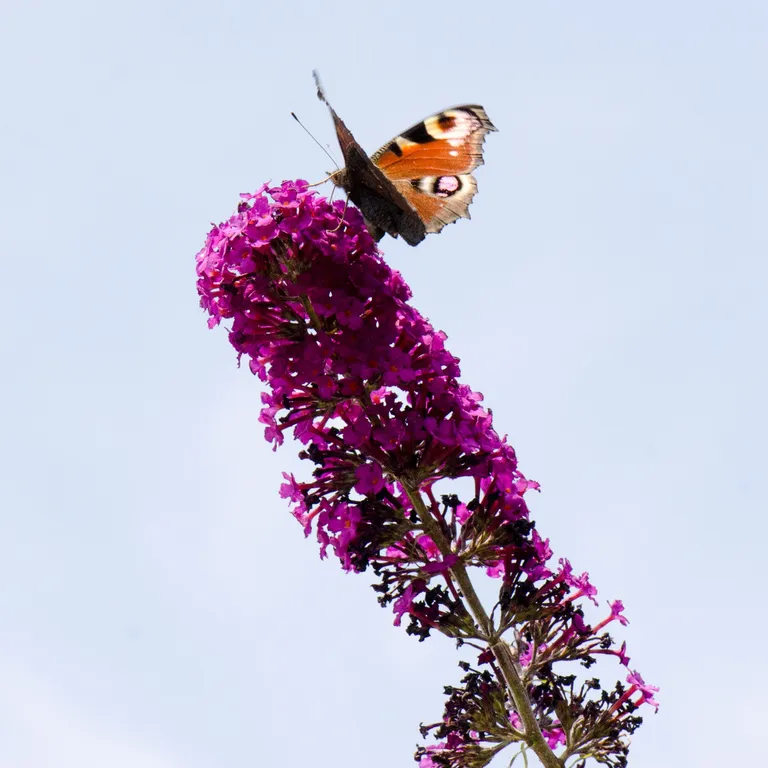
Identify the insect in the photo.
Aglais io
